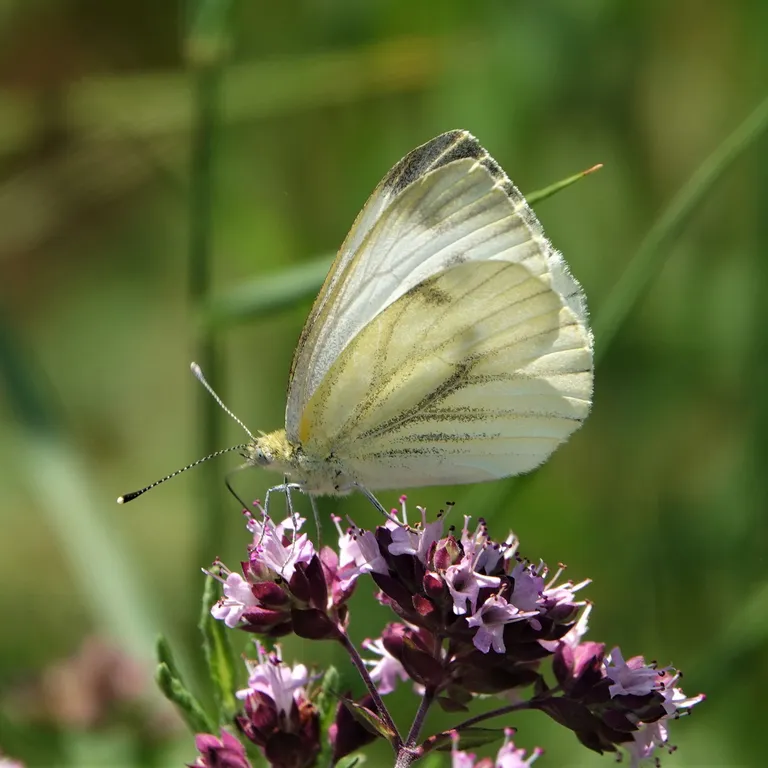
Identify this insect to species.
Pieris napi
